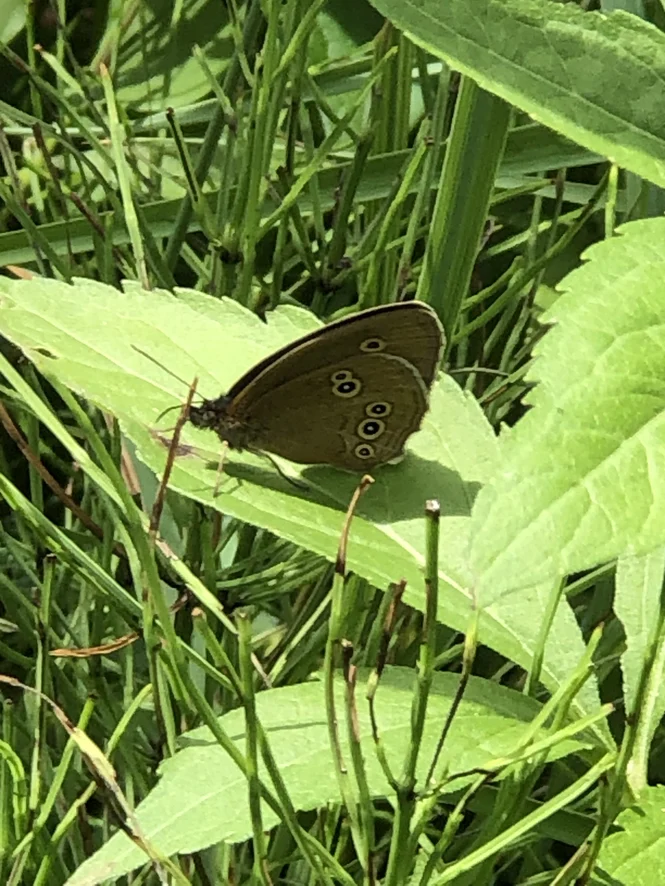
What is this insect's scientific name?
Aphantopus hyperantus
